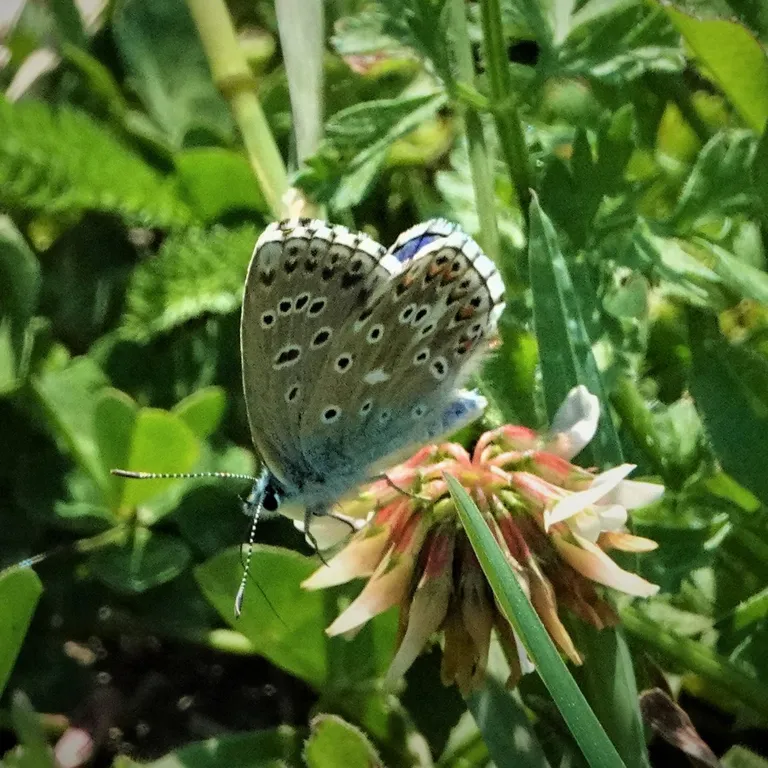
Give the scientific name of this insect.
Lysandra bellargus
